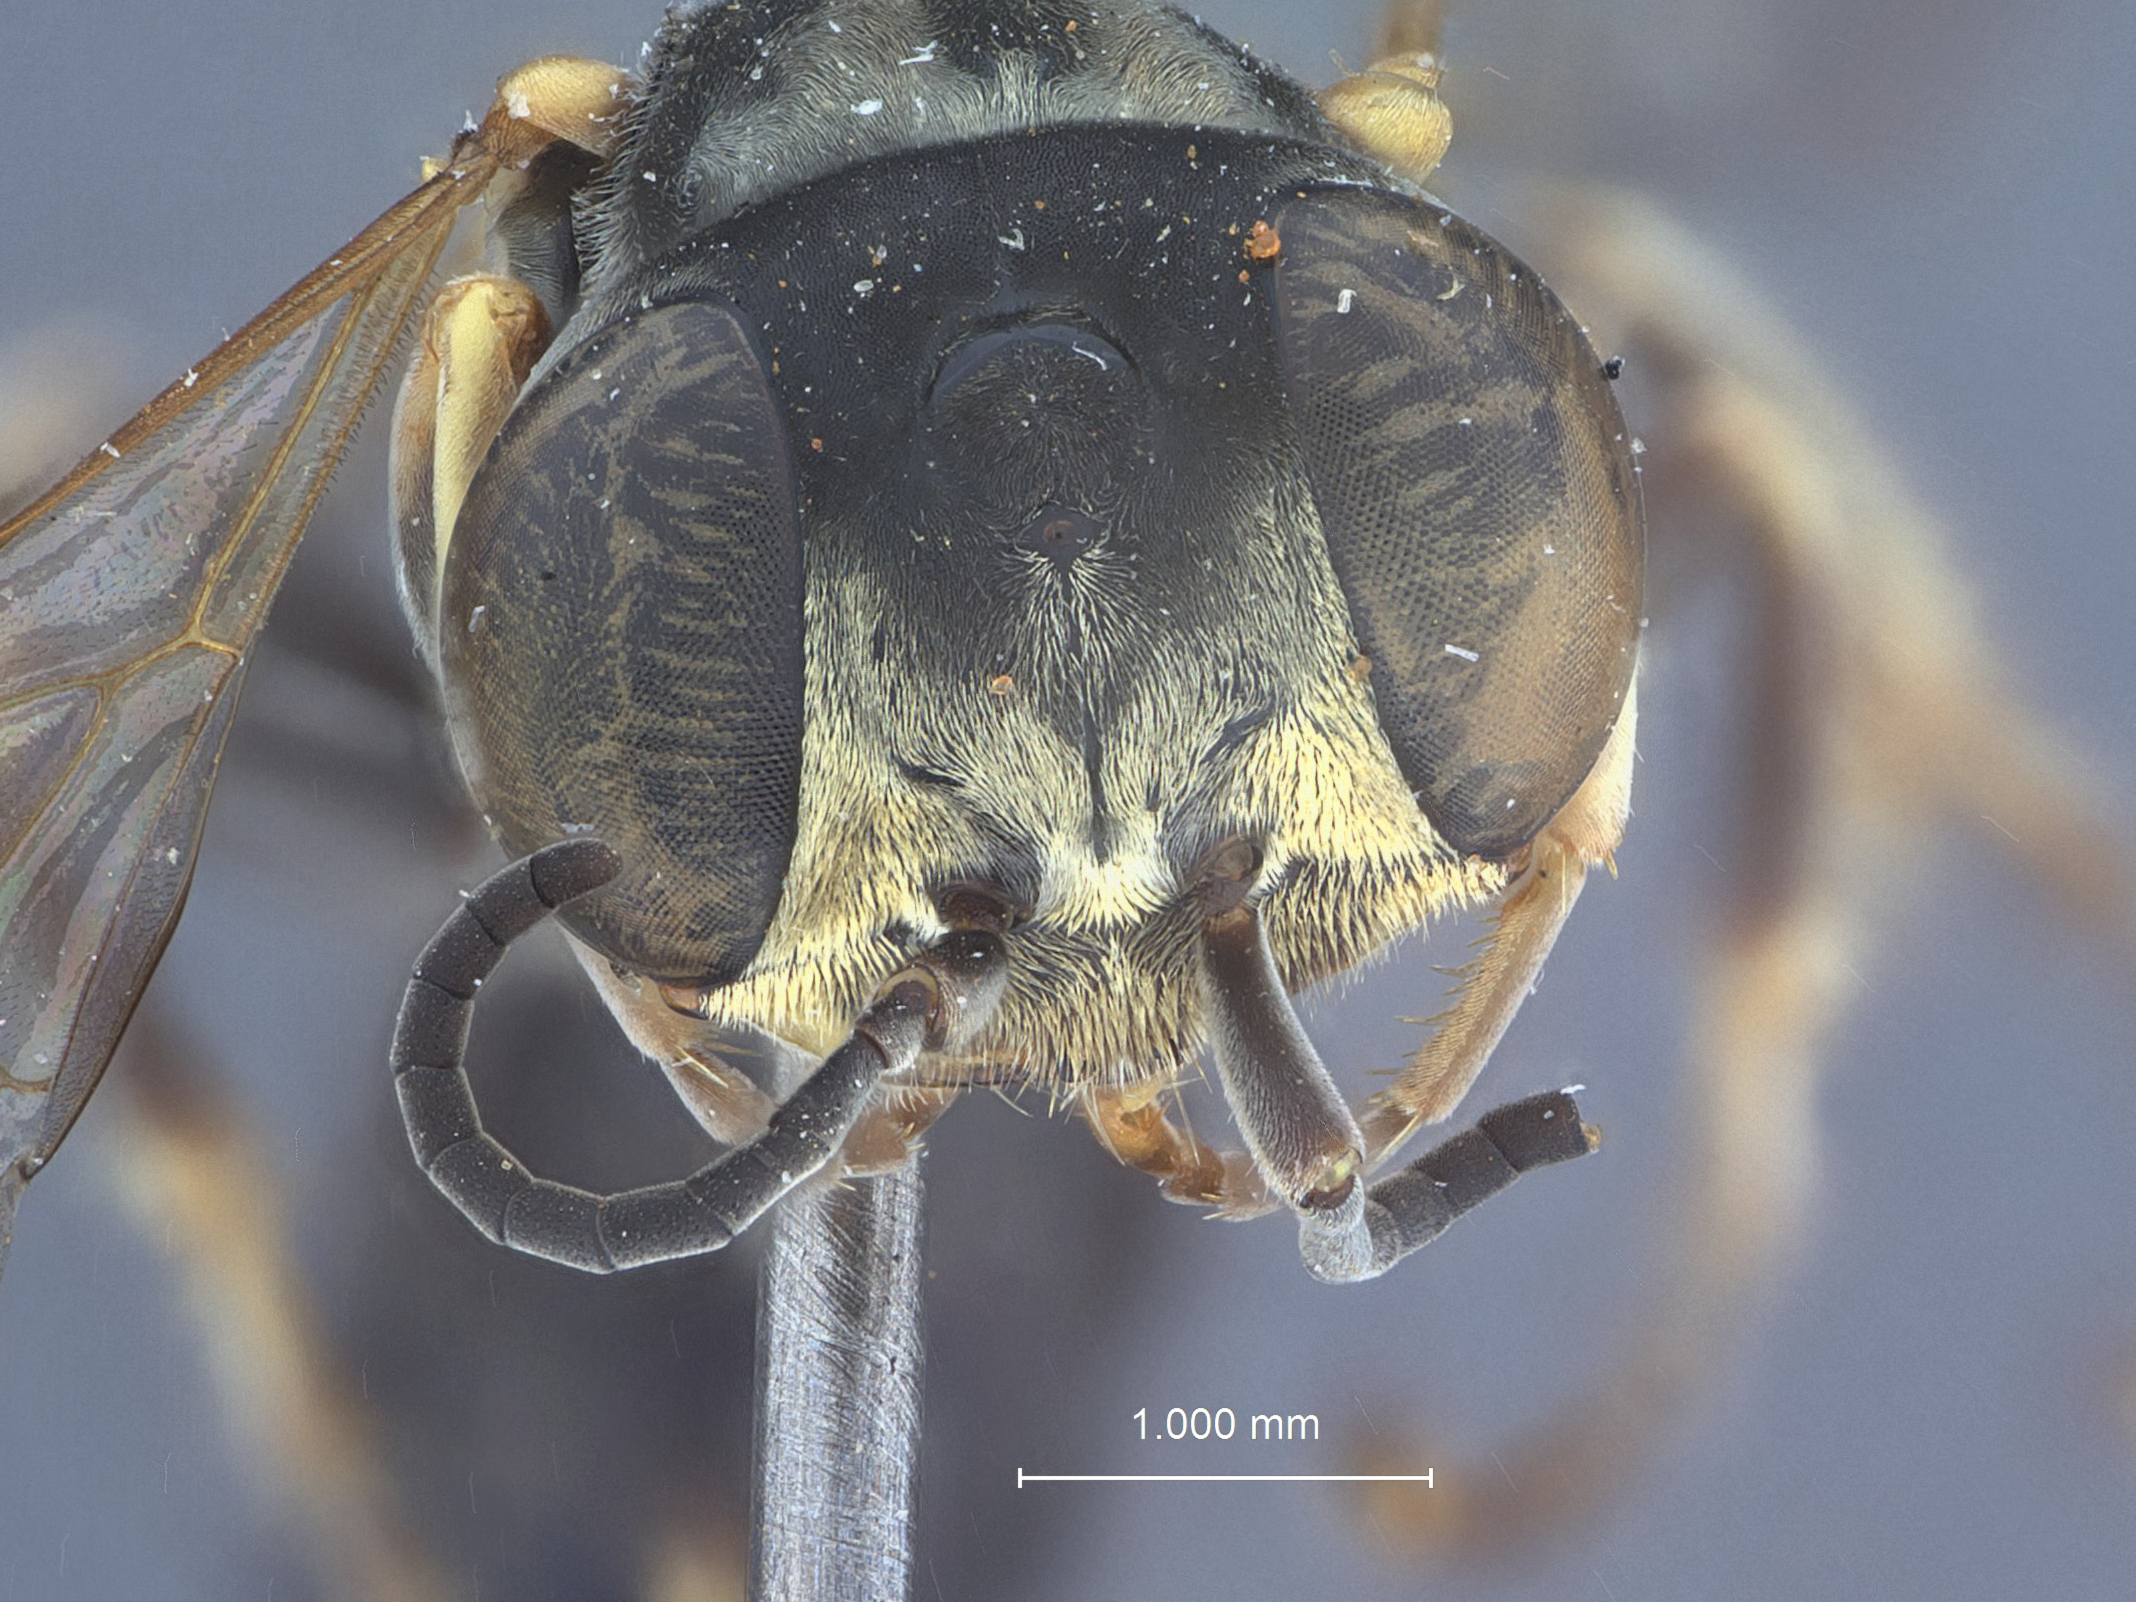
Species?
Gastrosericus asilivorus
